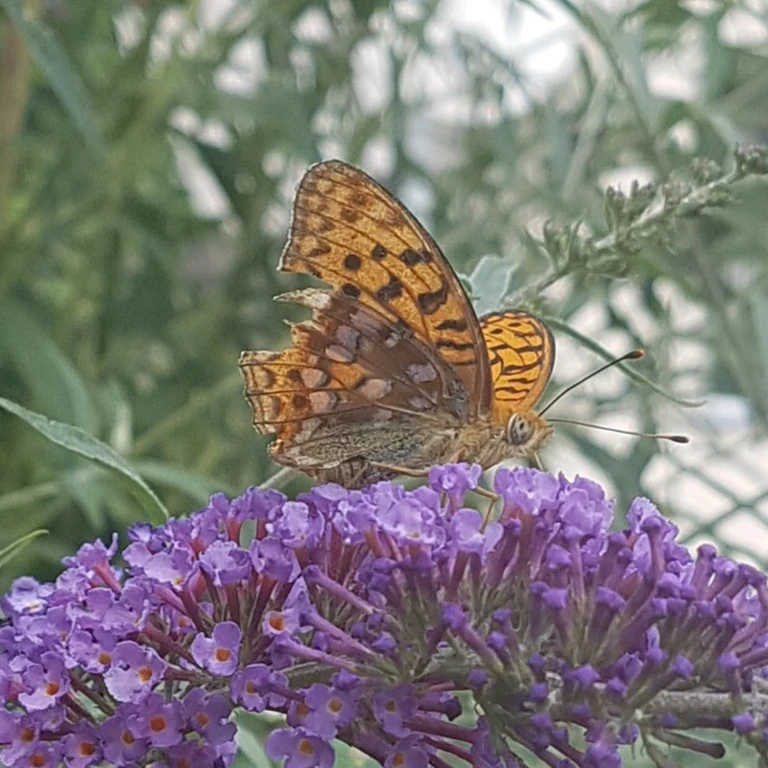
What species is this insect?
Fabriciana adippe
